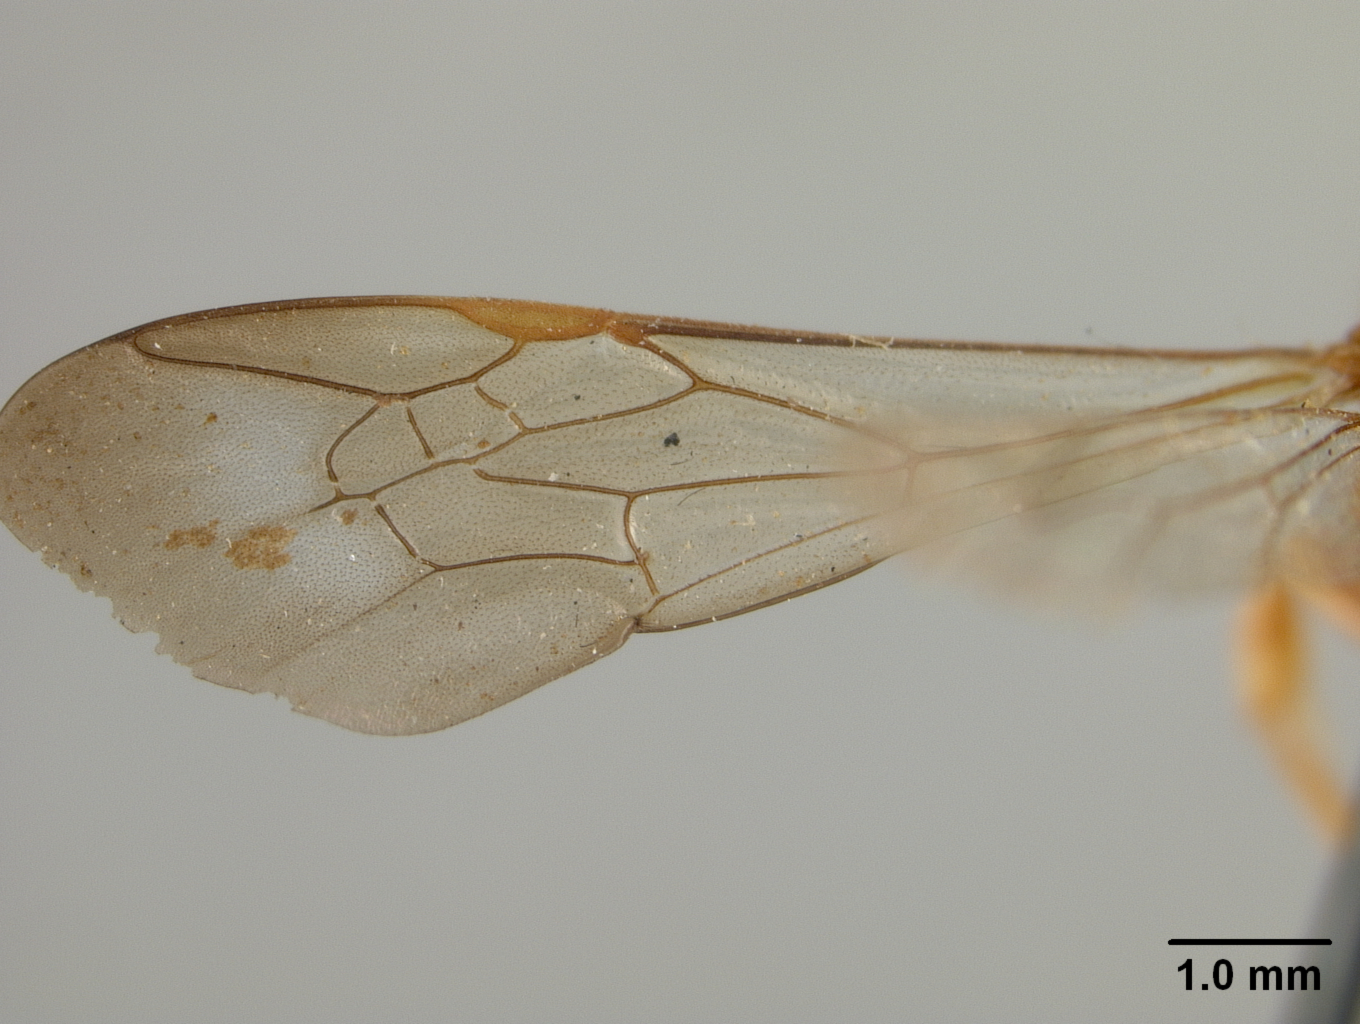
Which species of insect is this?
Nomada perivincta
